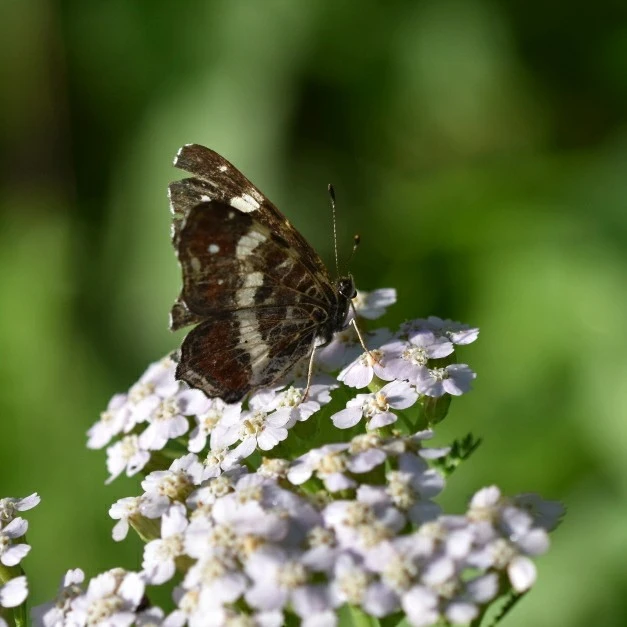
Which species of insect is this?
Araschnia levana
